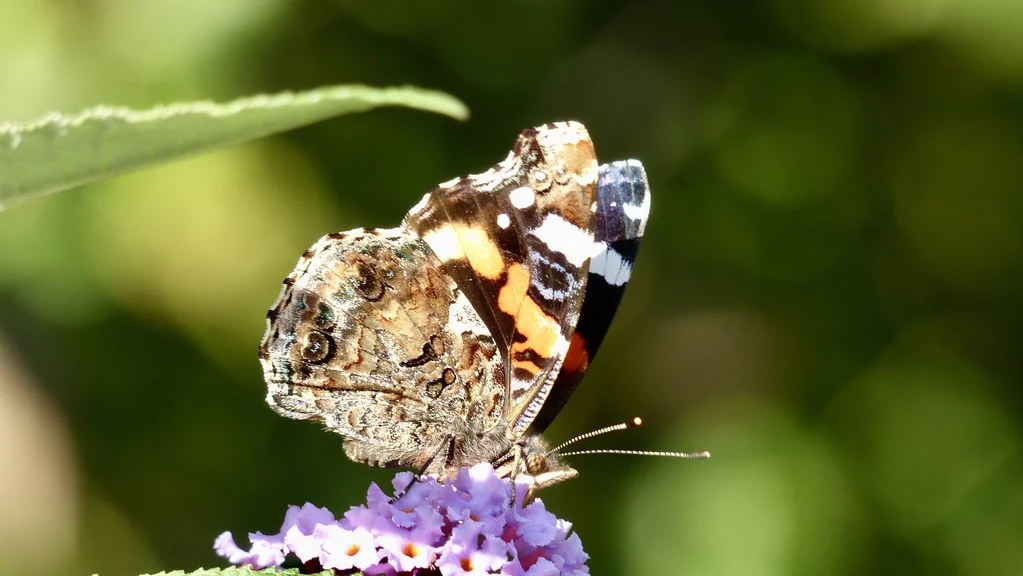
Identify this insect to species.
Vanessa atalanta
